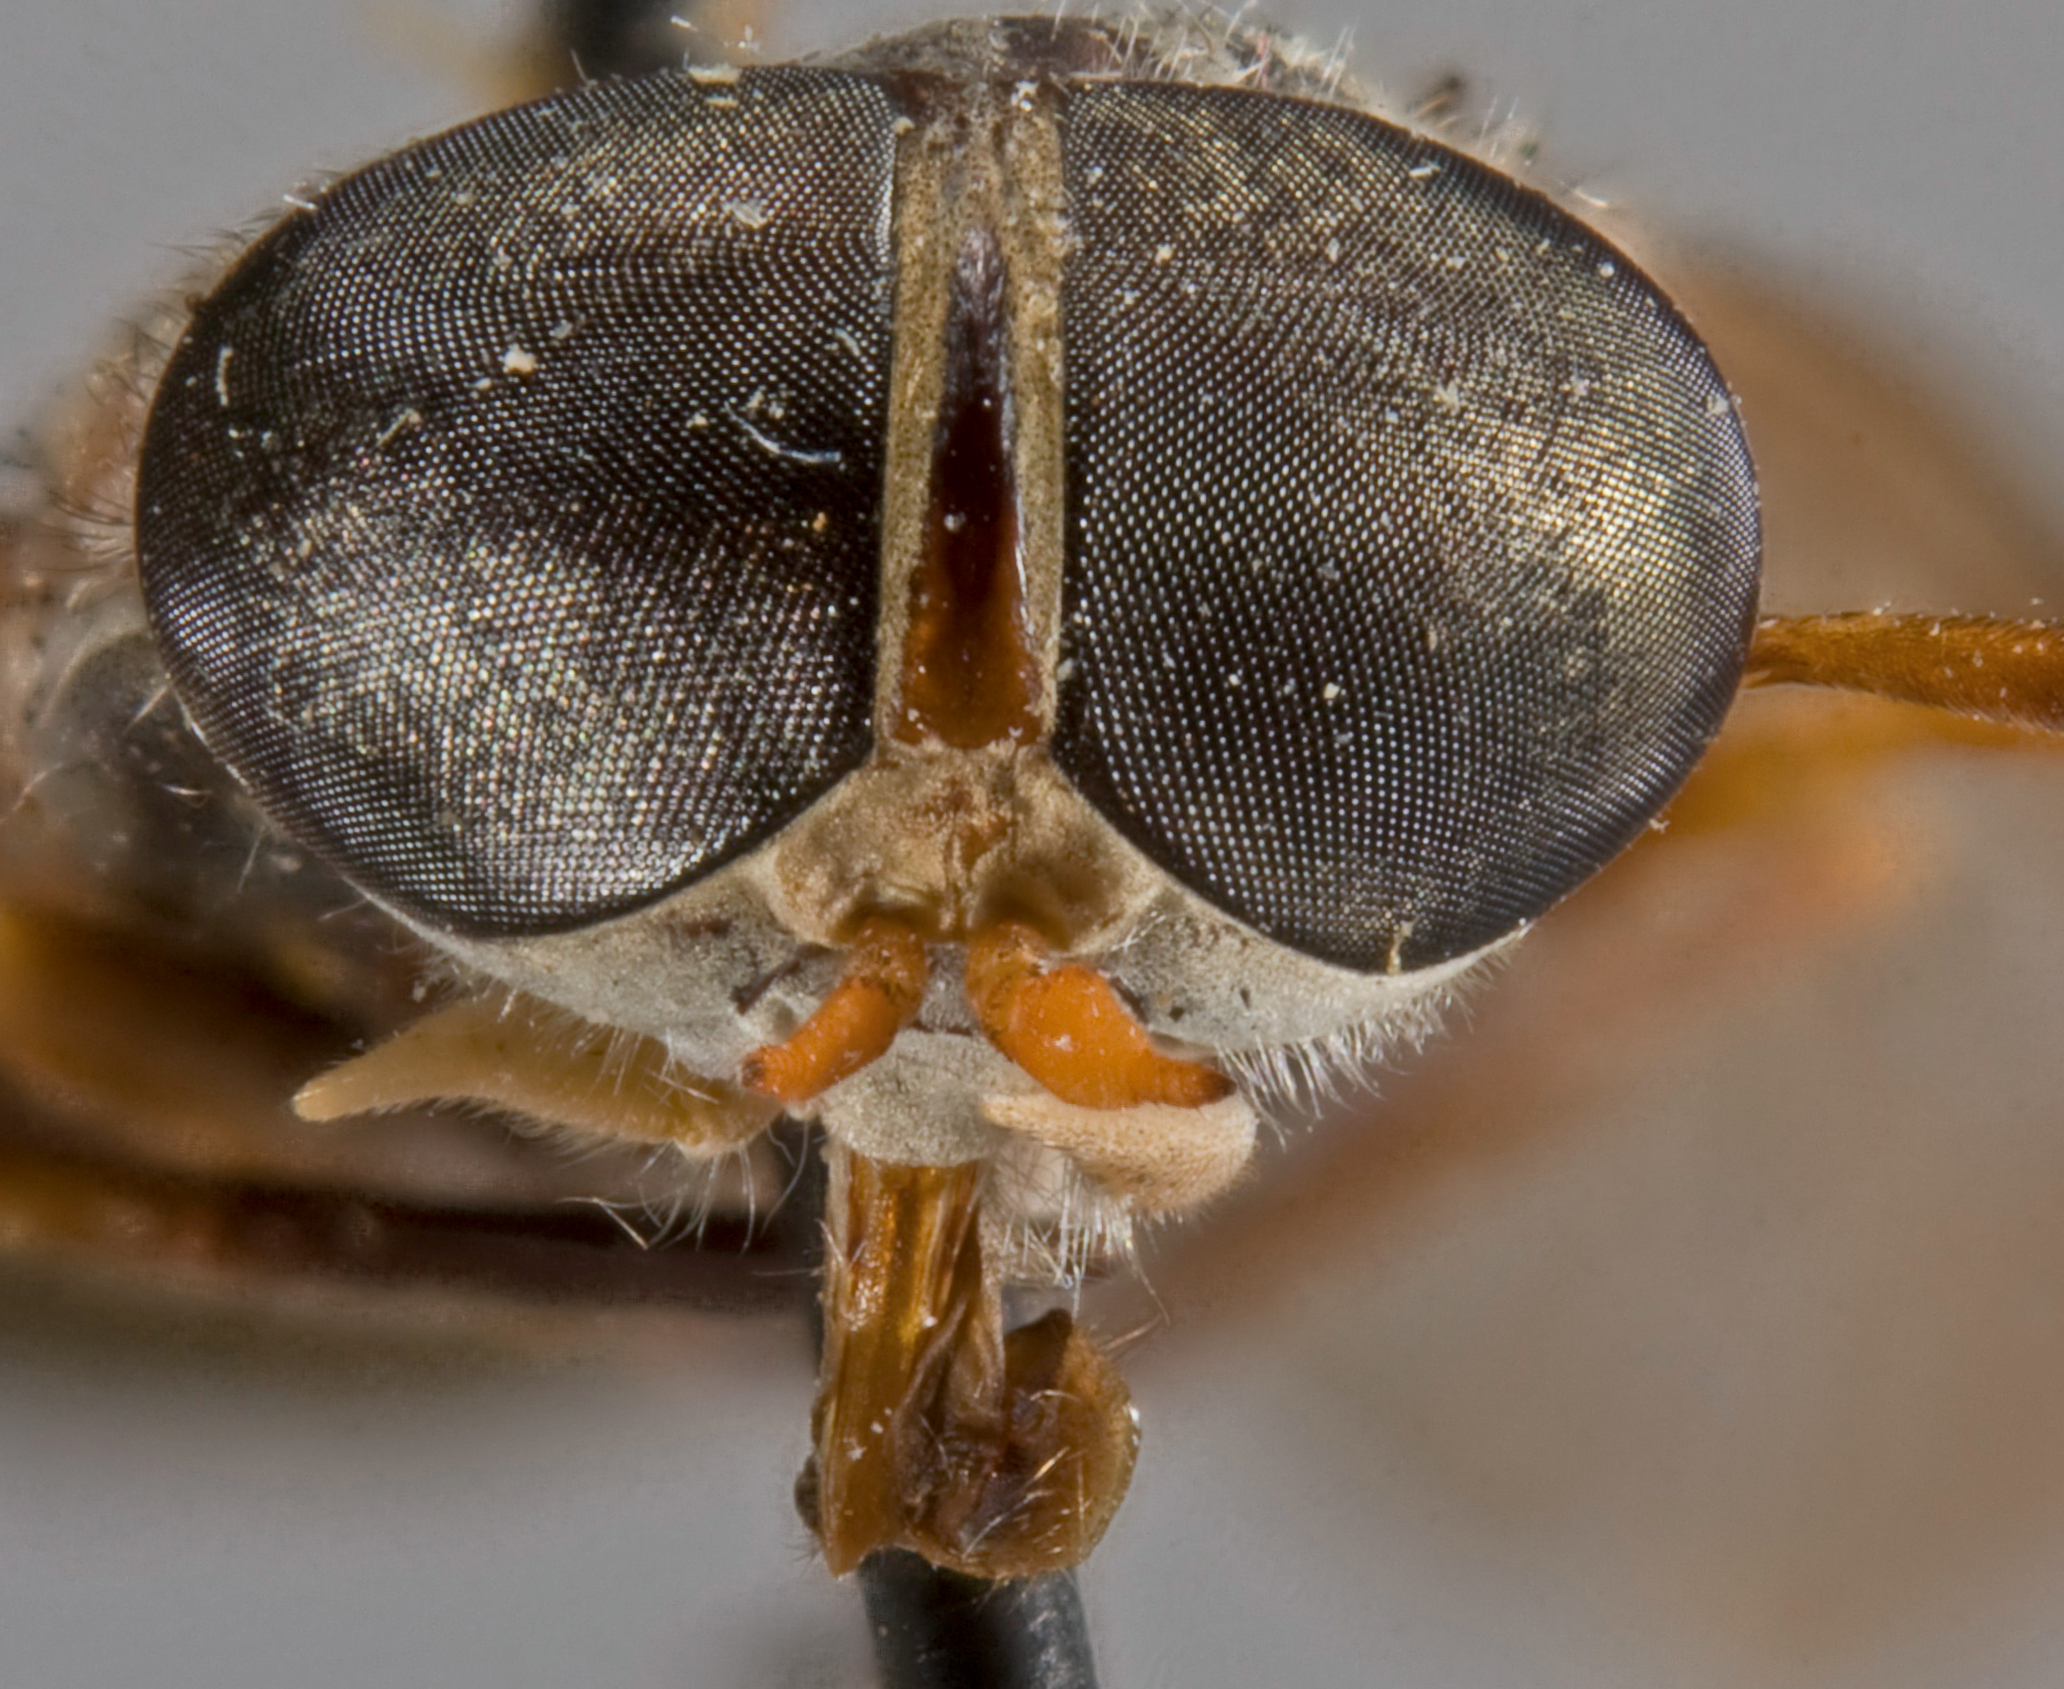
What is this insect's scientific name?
Tabanus acuminaris
